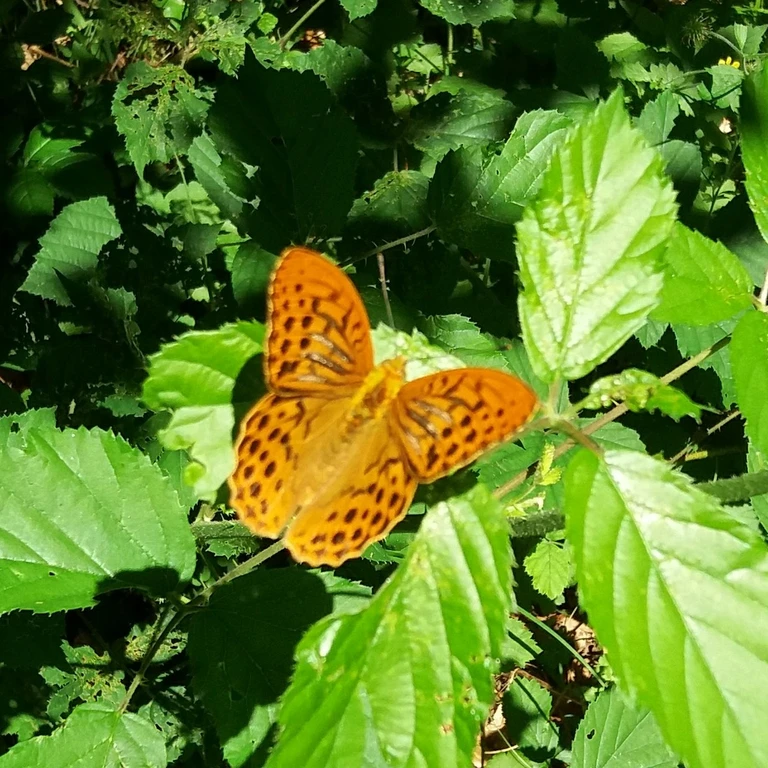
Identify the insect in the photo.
Argynnis paphia
